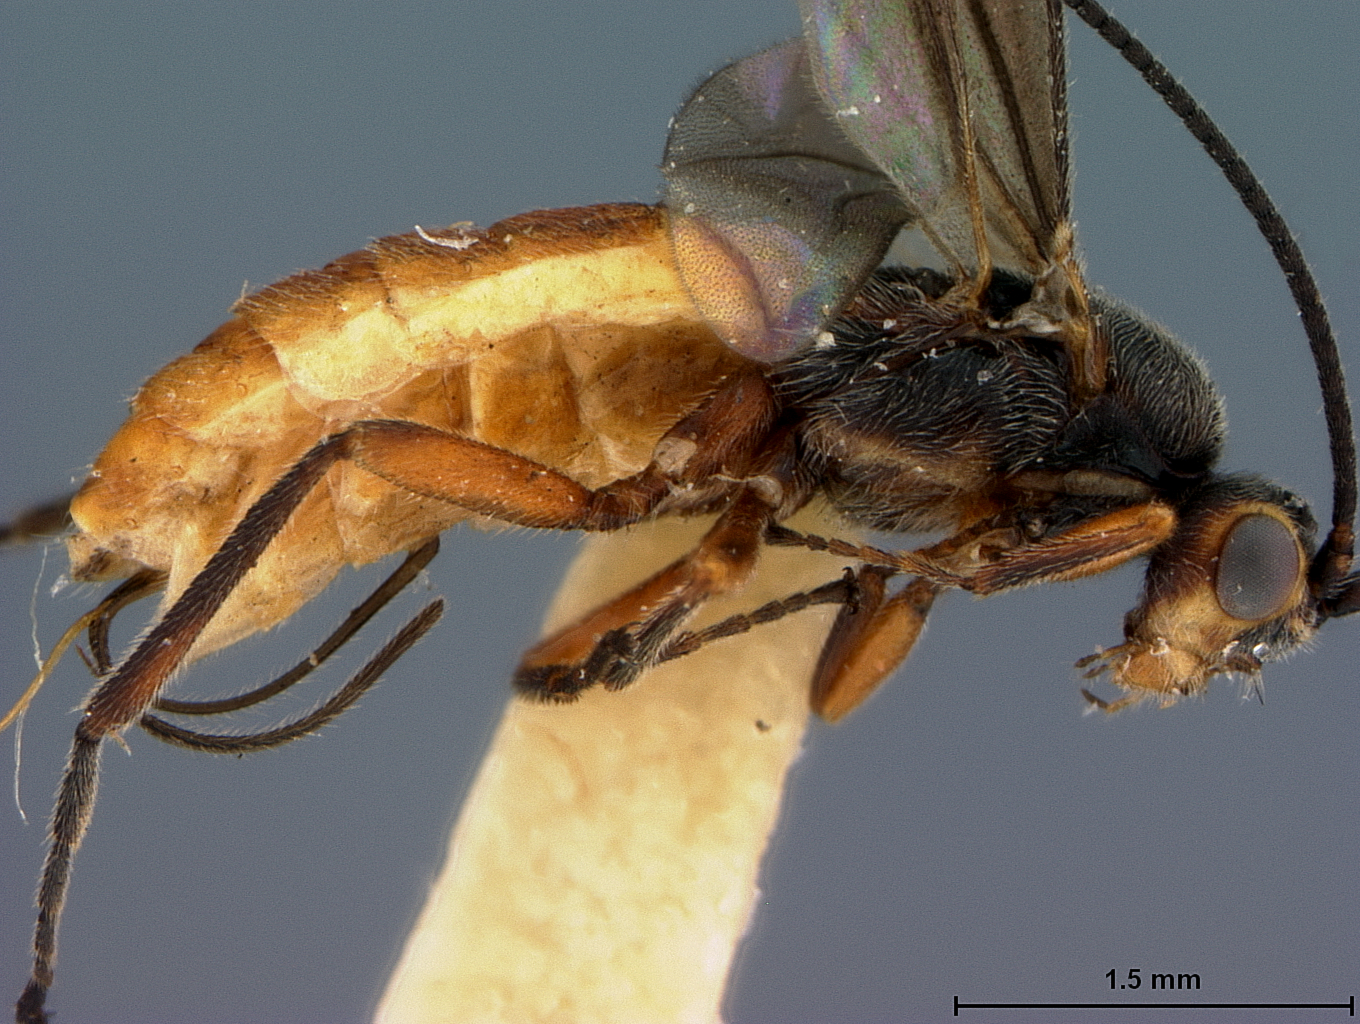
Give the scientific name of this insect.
Bracon agathymi
